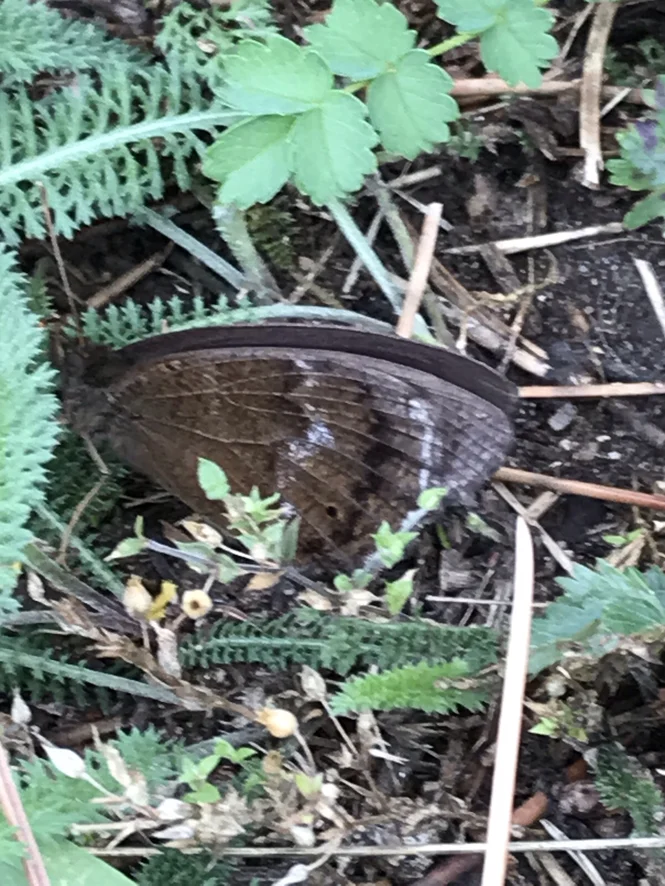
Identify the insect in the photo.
Minois dryas
